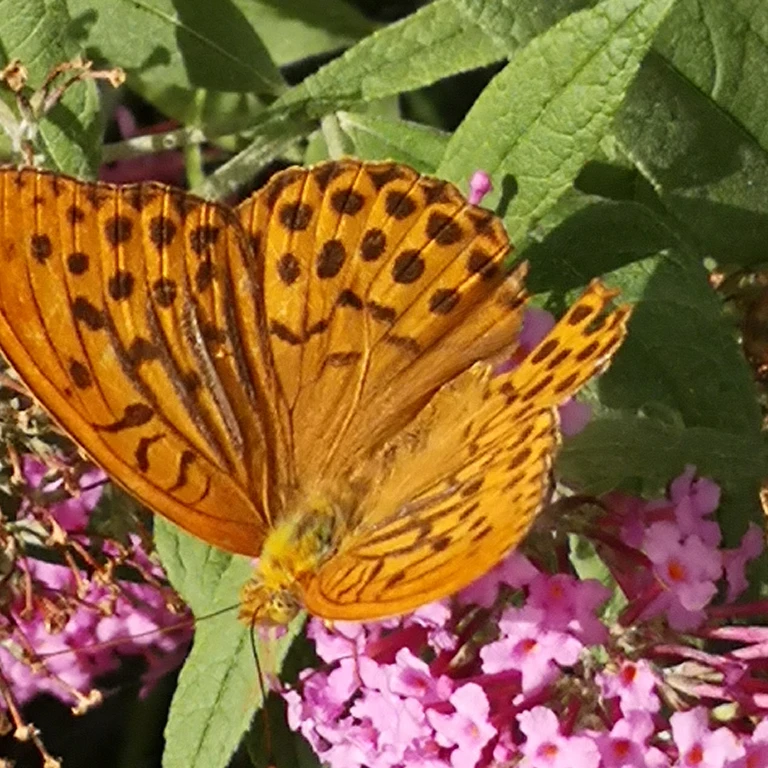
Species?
Argynnis paphia
